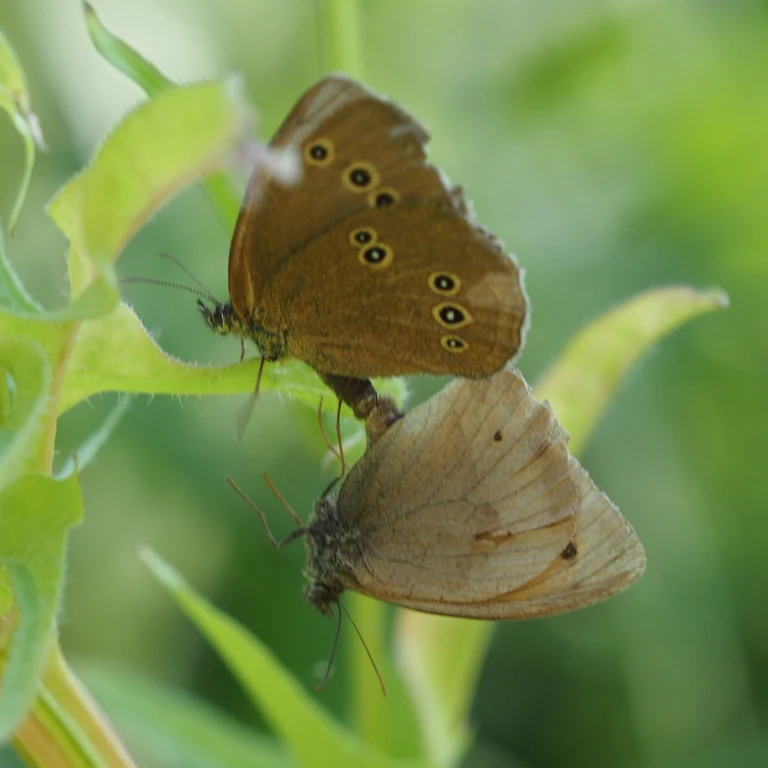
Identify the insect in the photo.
Aphantopus hyperantus
